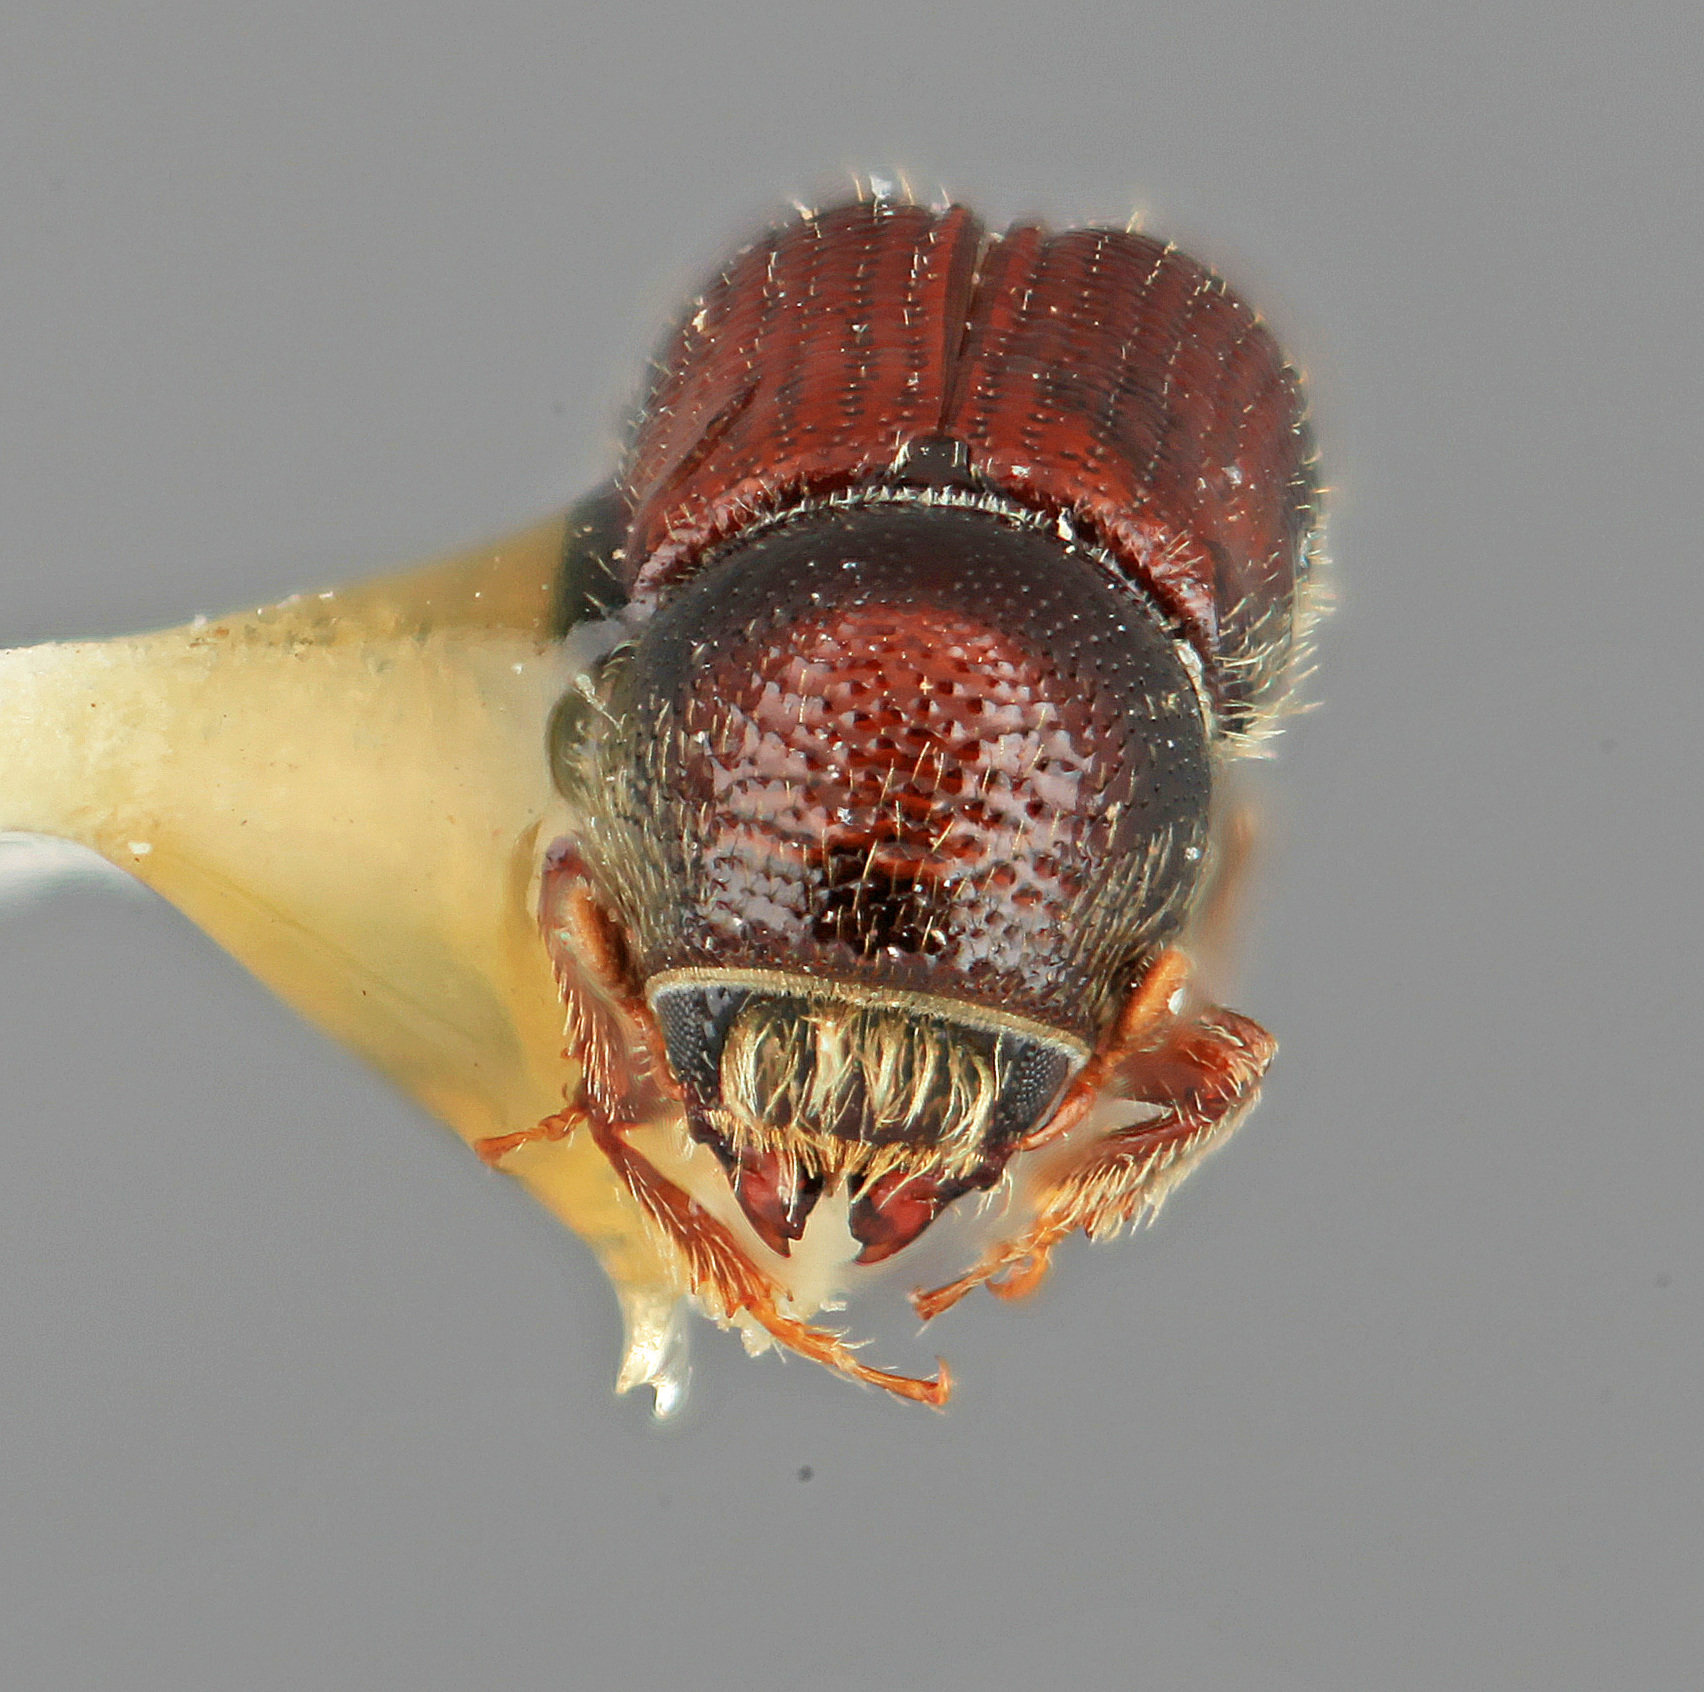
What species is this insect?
Pityophthorus abiegnus
